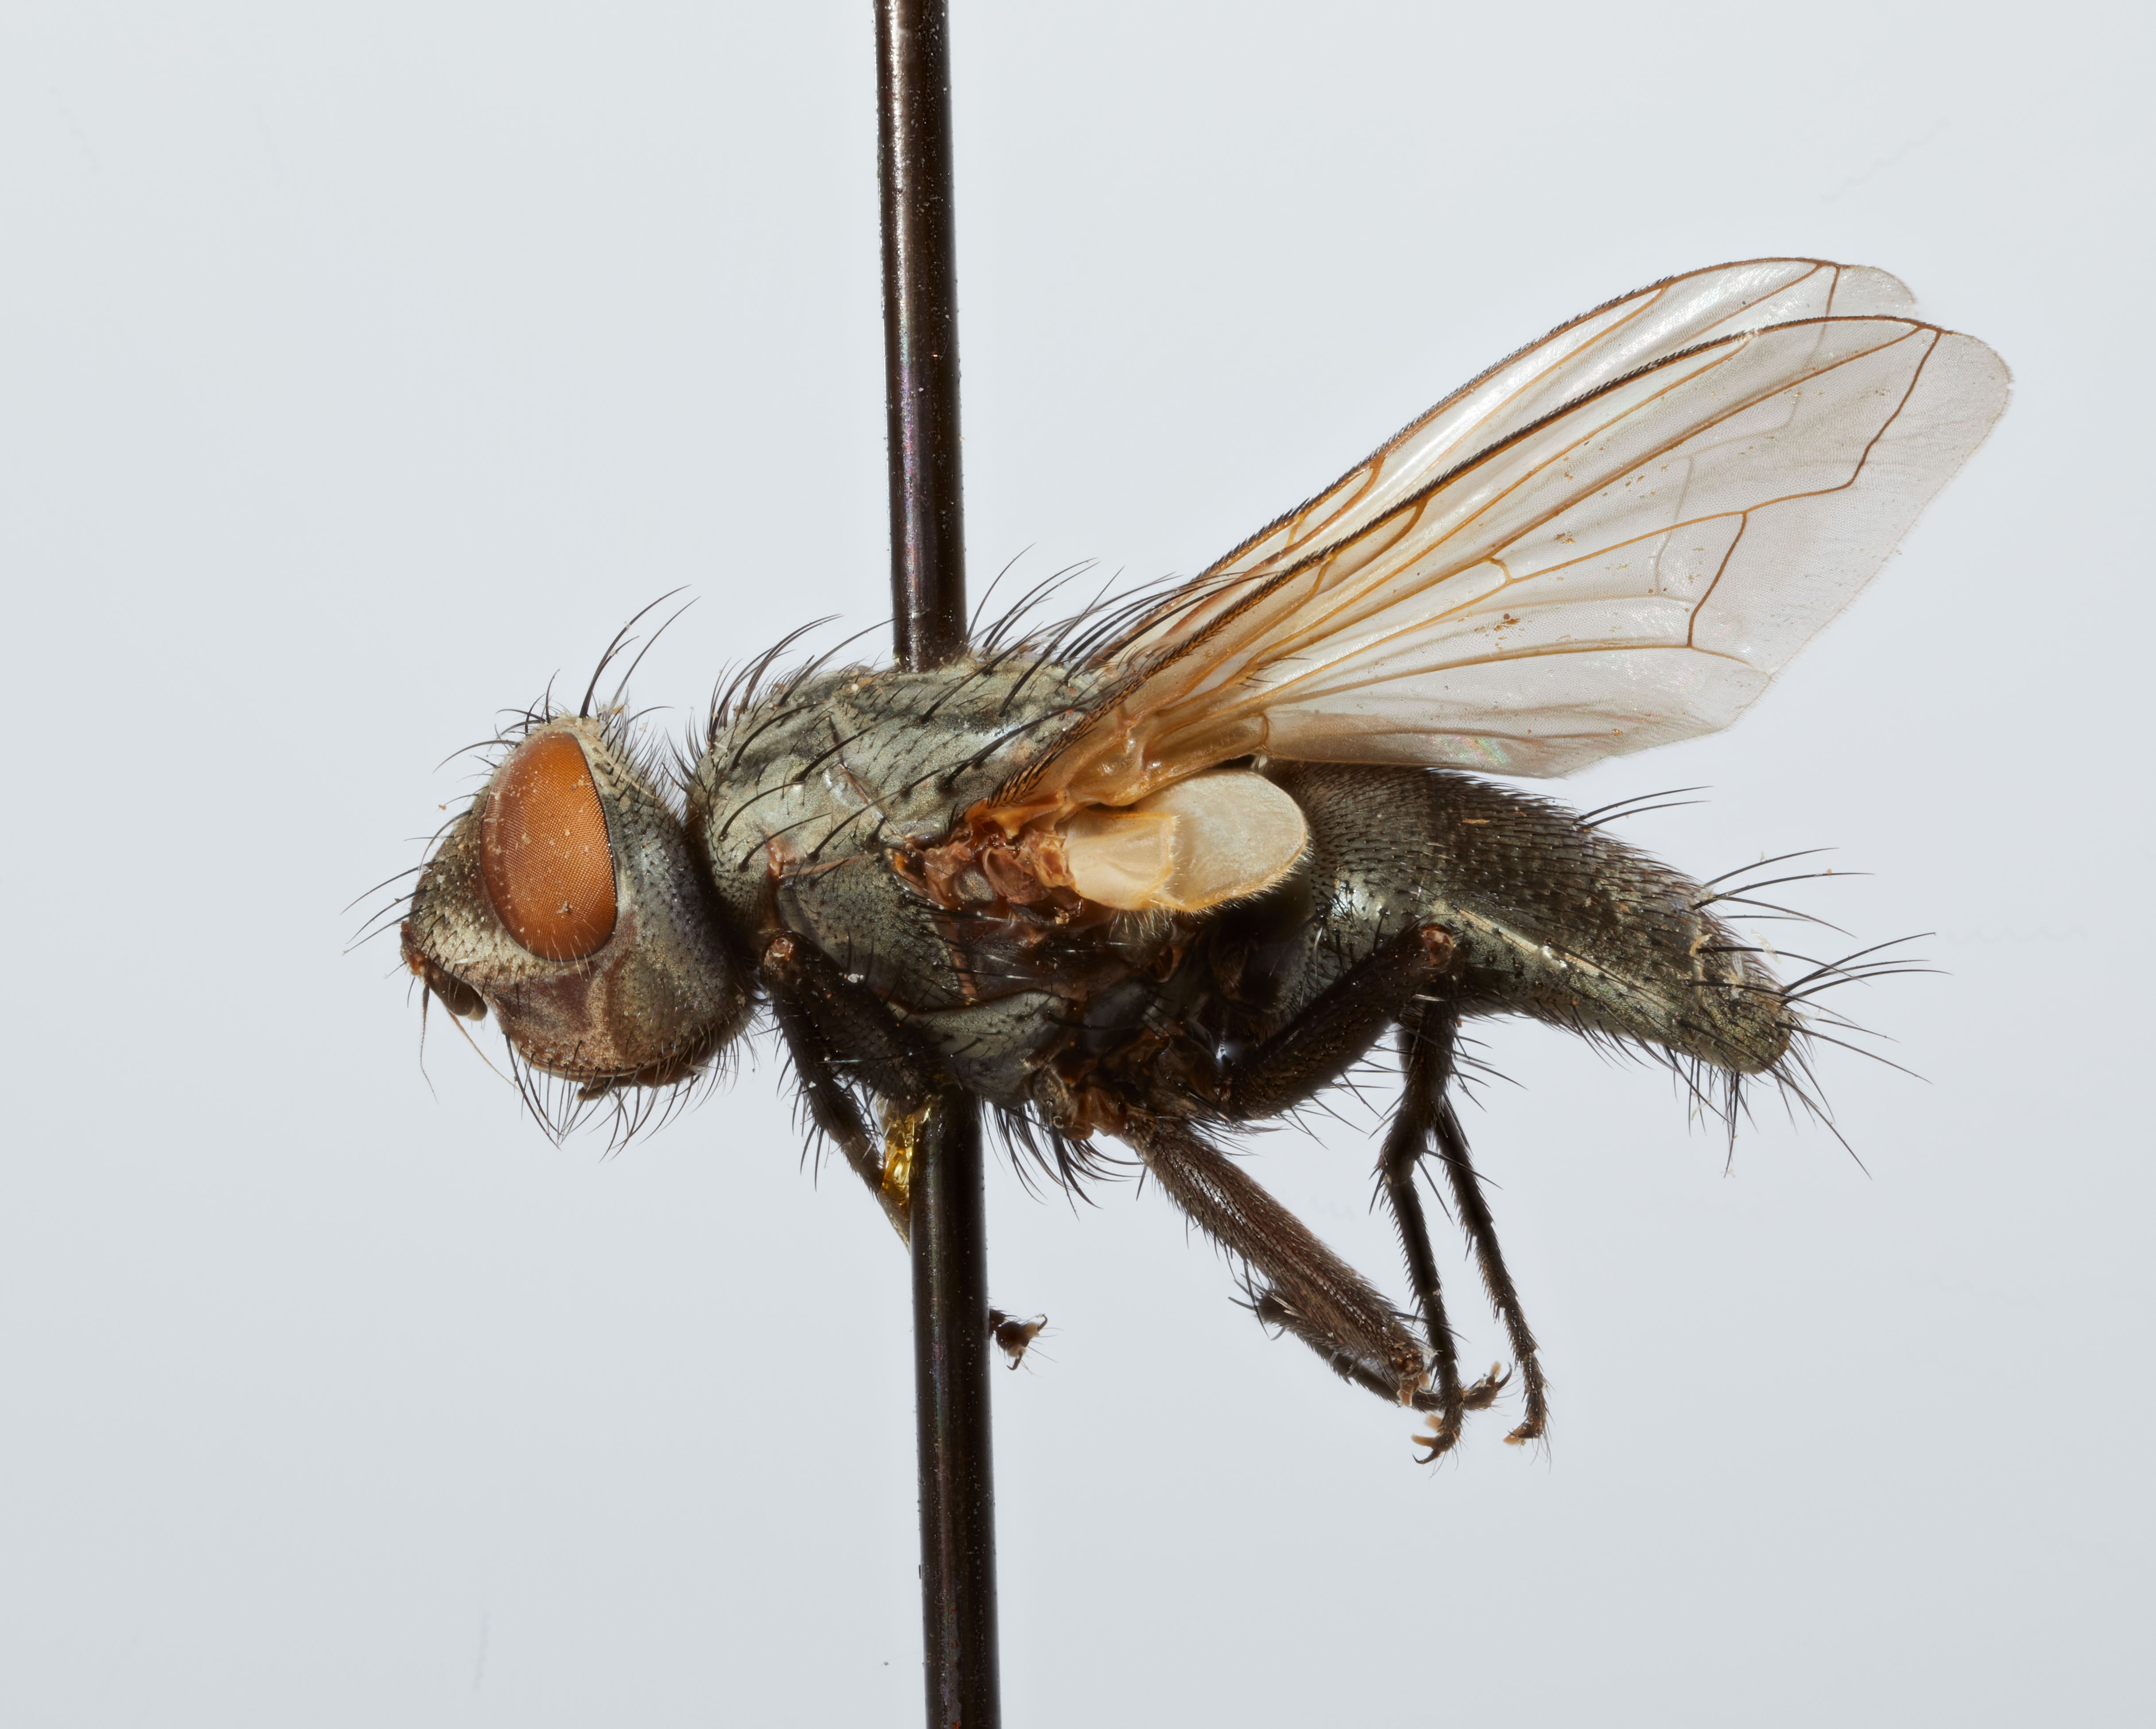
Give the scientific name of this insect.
Ennyomma robusta
